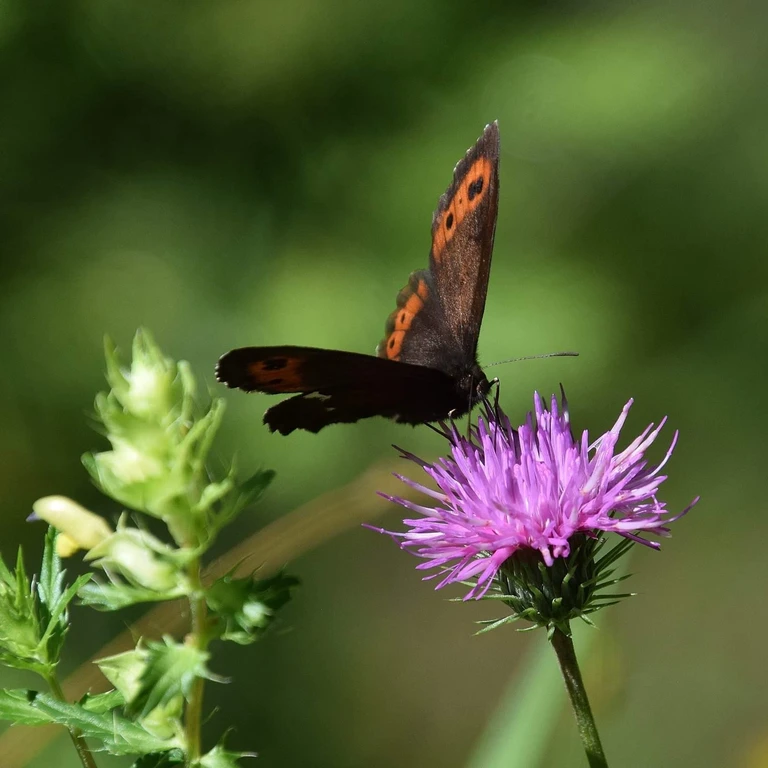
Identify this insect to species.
Erebia ligea
